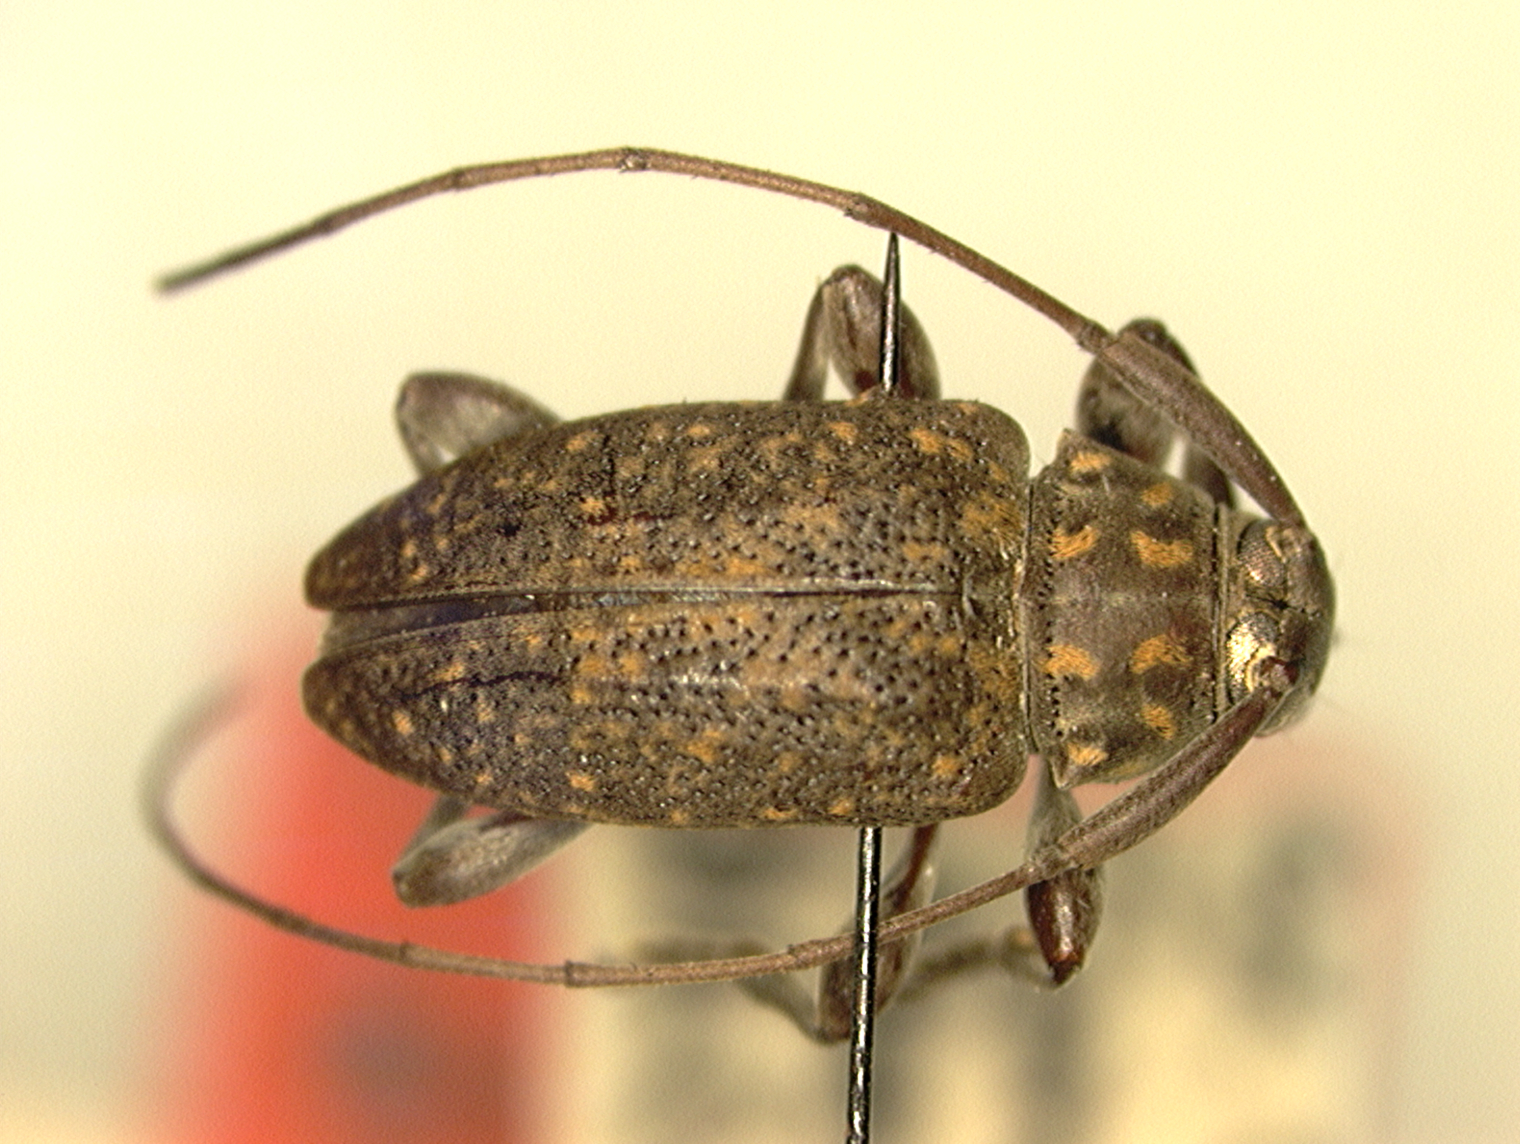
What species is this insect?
Atrypanius spermophagus (also Lepturges spermophagus)
